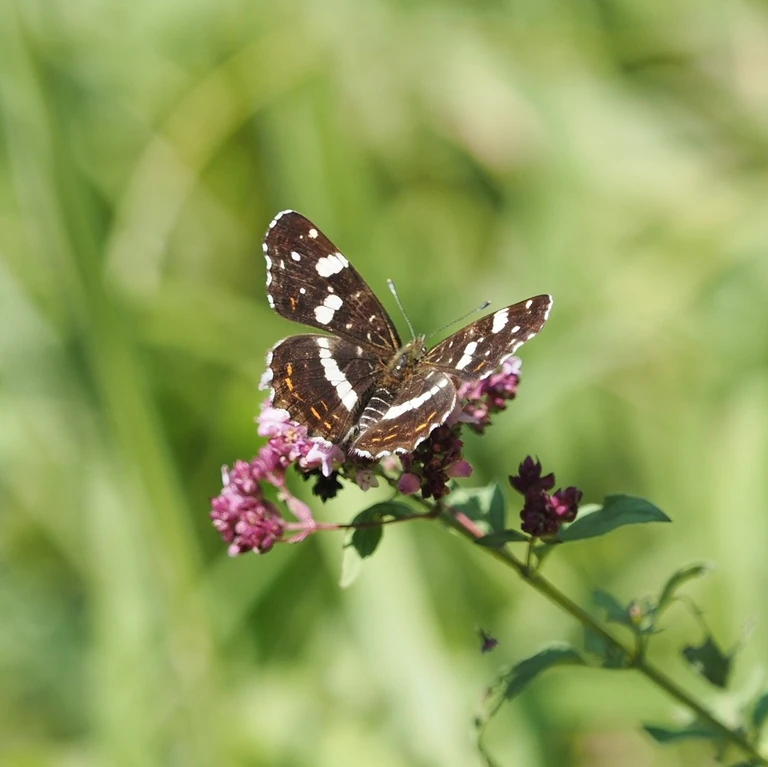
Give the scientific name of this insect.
Araschnia levana
